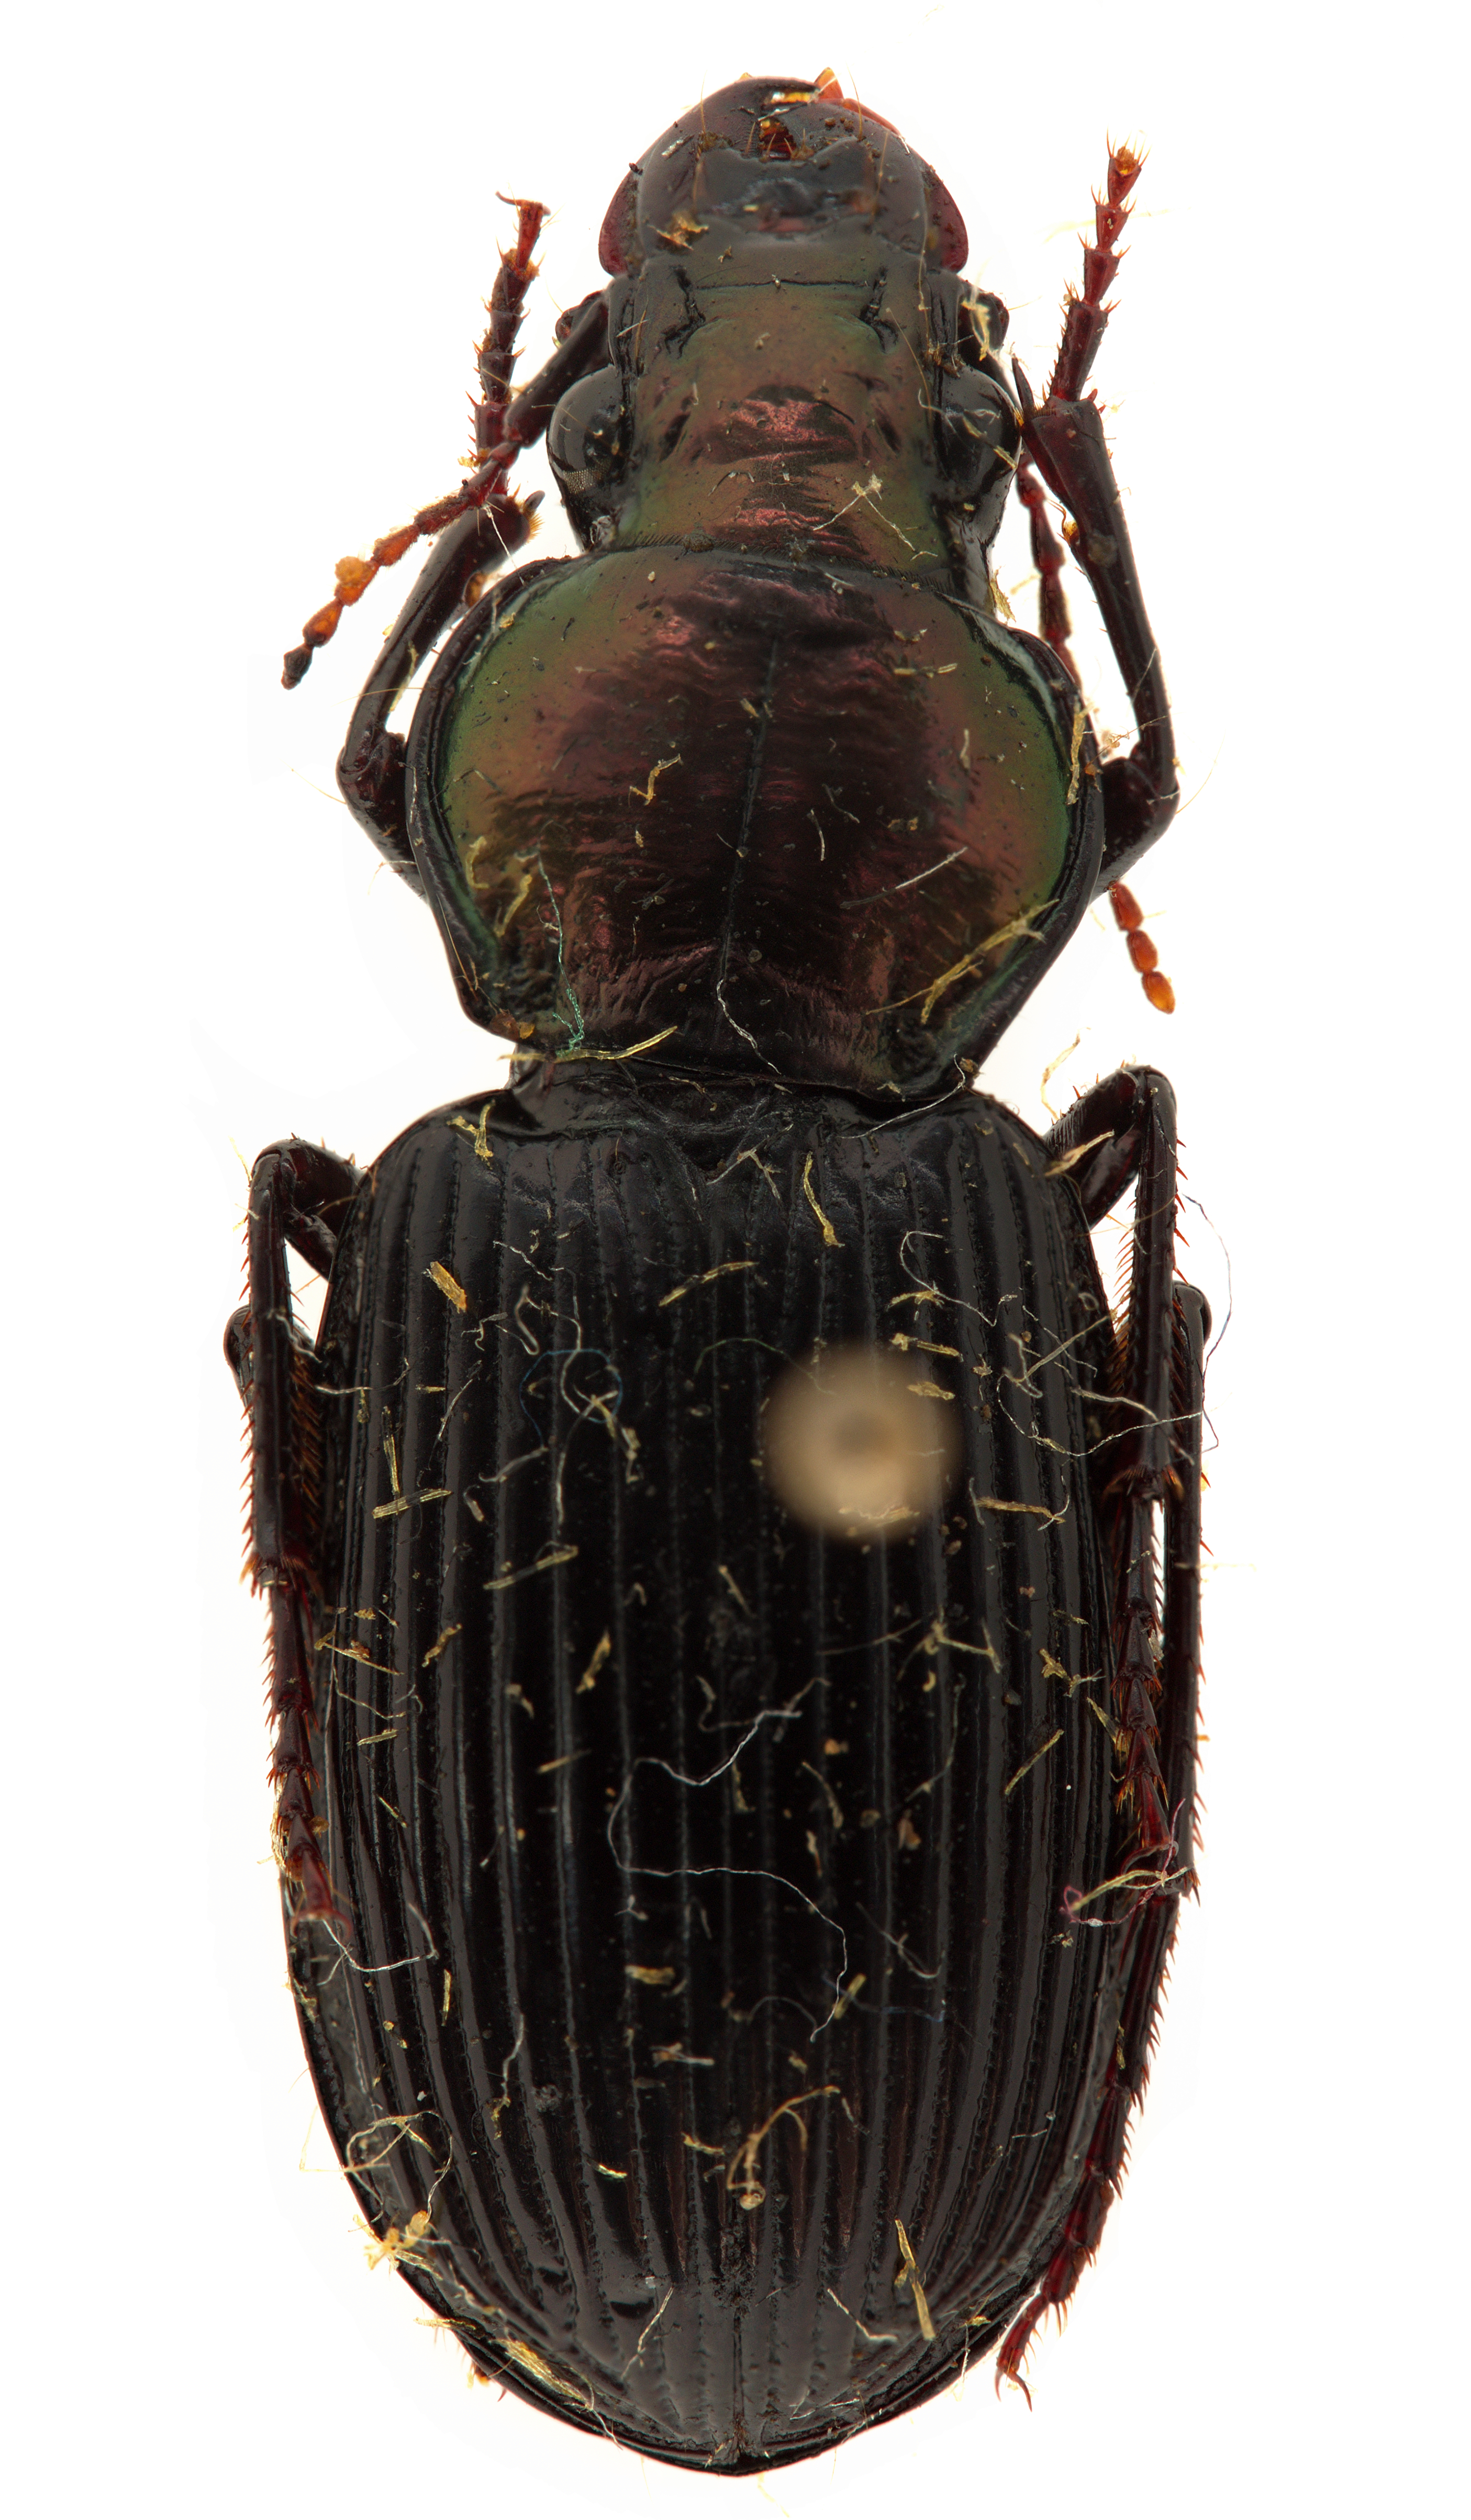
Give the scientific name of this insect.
Trigonotoma lewisii
